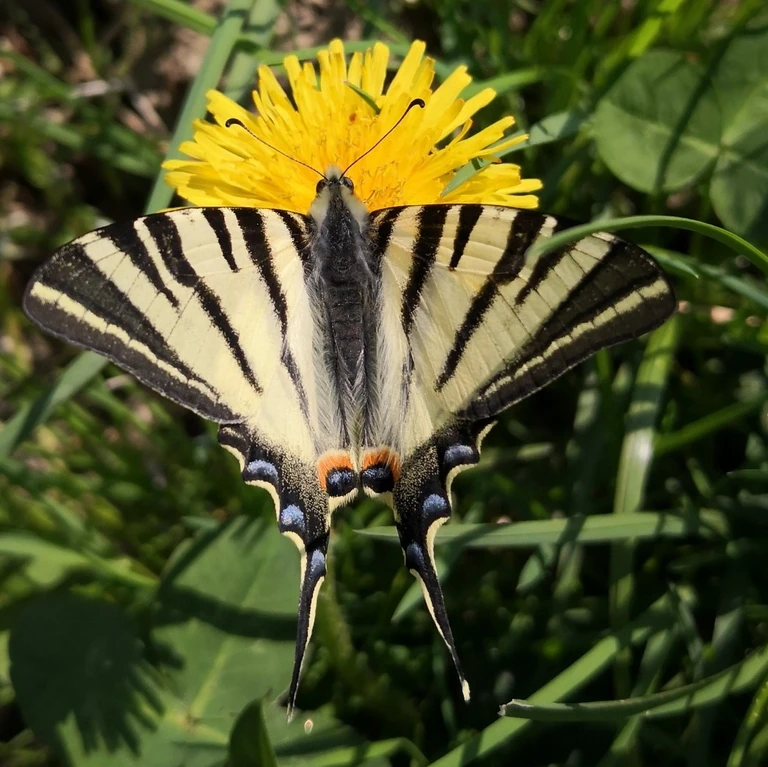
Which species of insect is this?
Iphiclides podalirius
